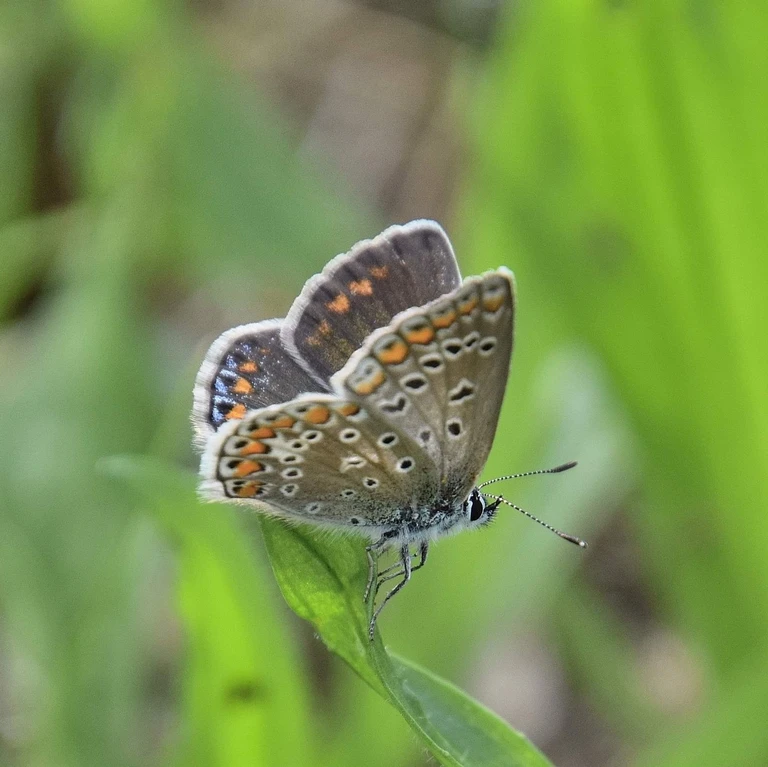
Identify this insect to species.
Polyommatus icarus
